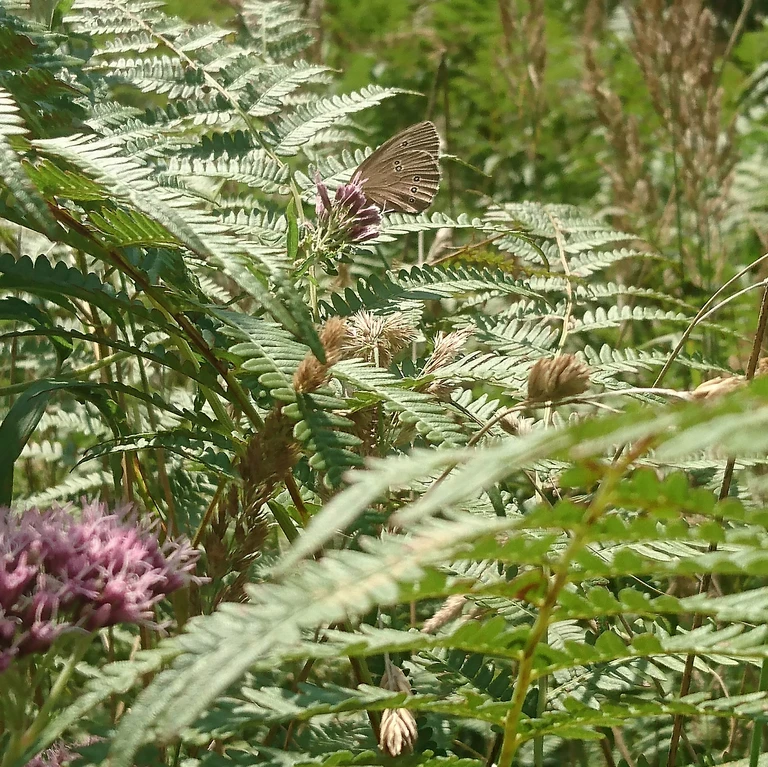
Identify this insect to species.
Aphantopus hyperantus
